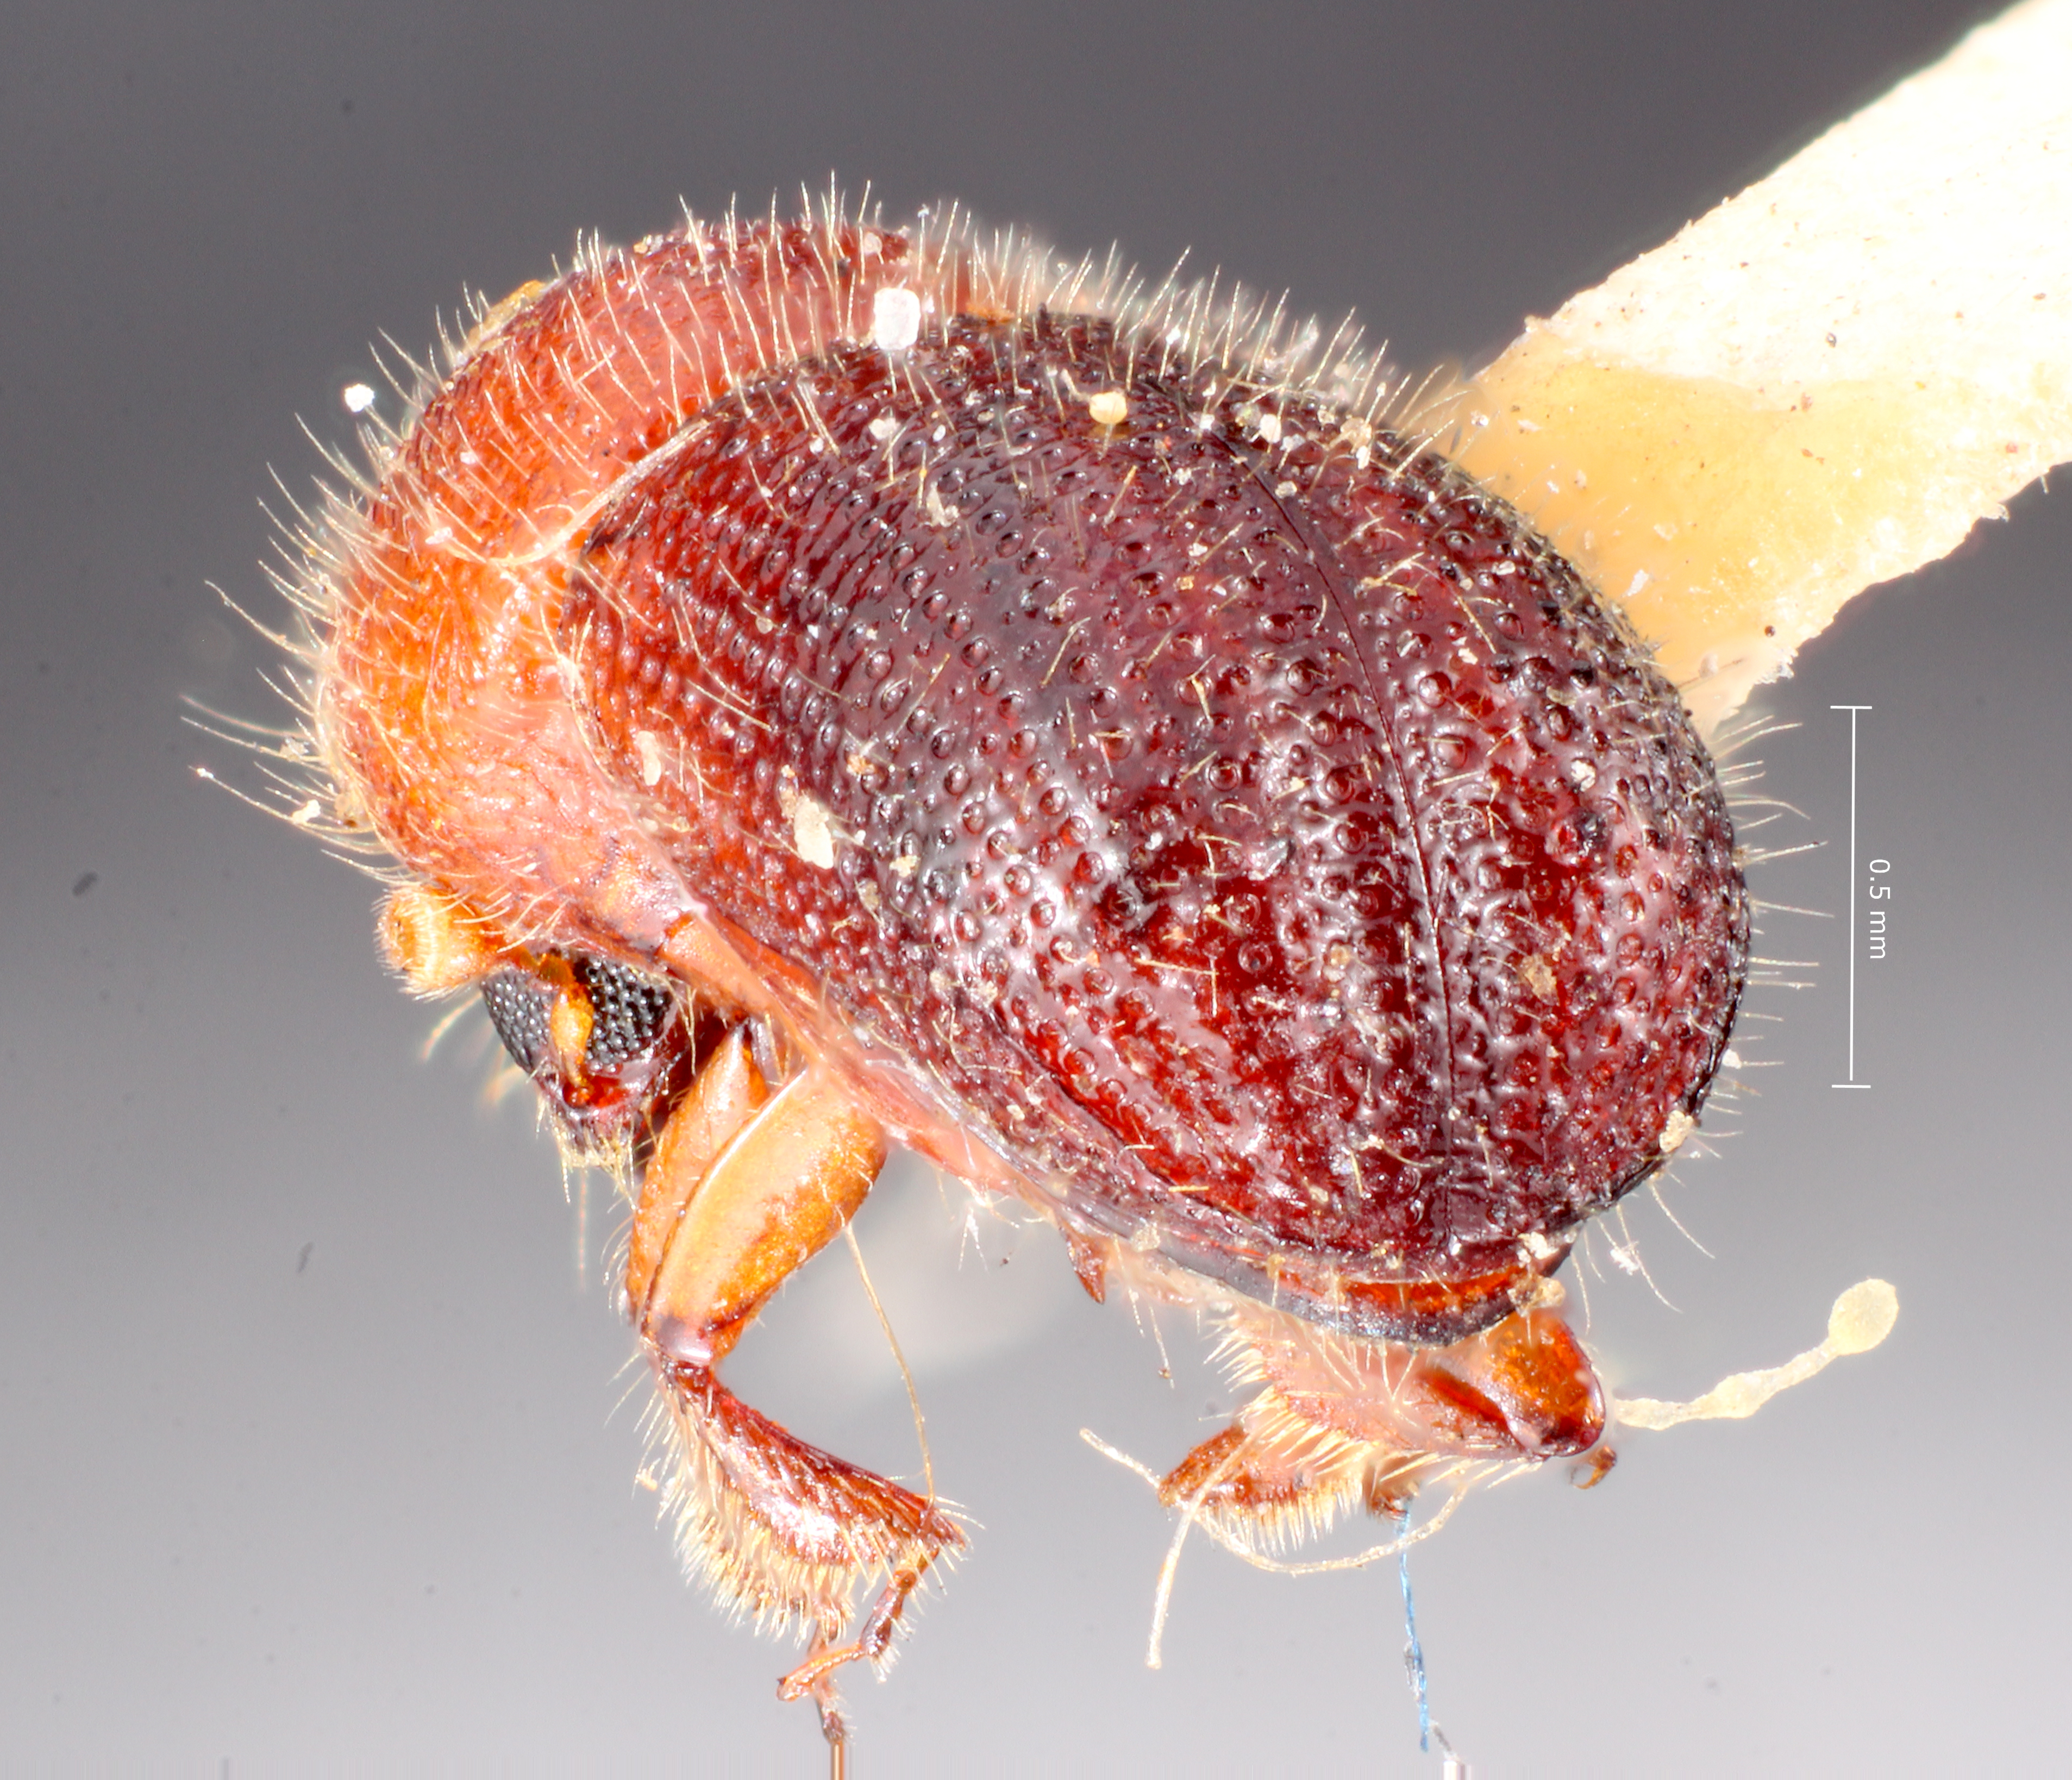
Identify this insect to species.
Ambrosiodmus lecontei
